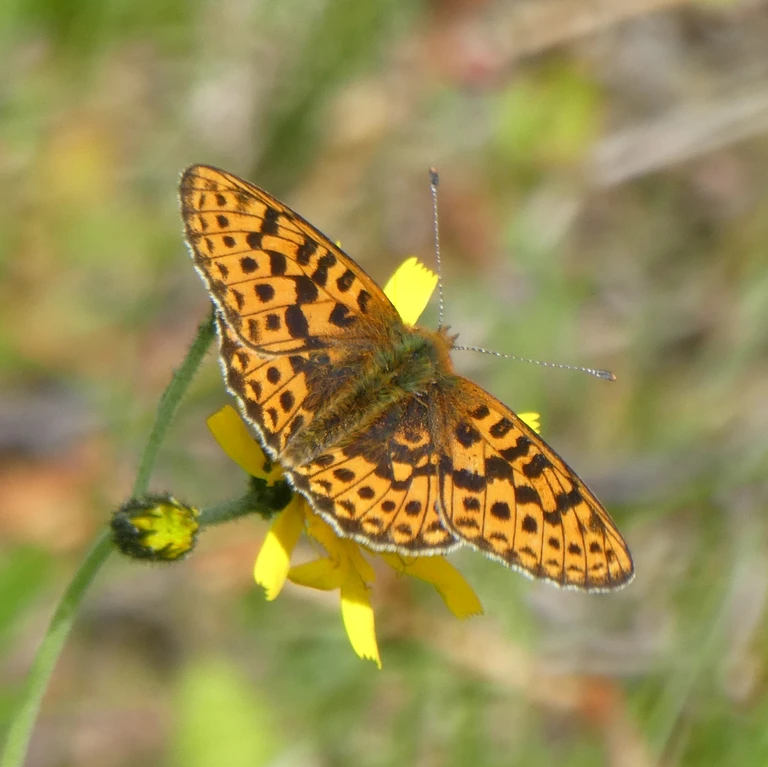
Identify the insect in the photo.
Boloria euphrosyne (also Clossiana euphrosyne)
